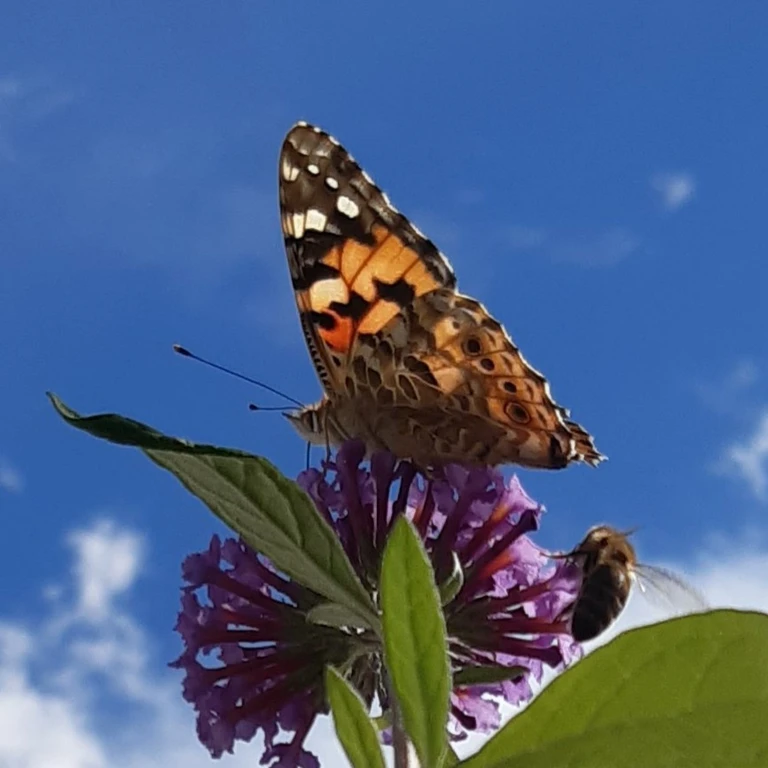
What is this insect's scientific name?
Vanessa cardui
